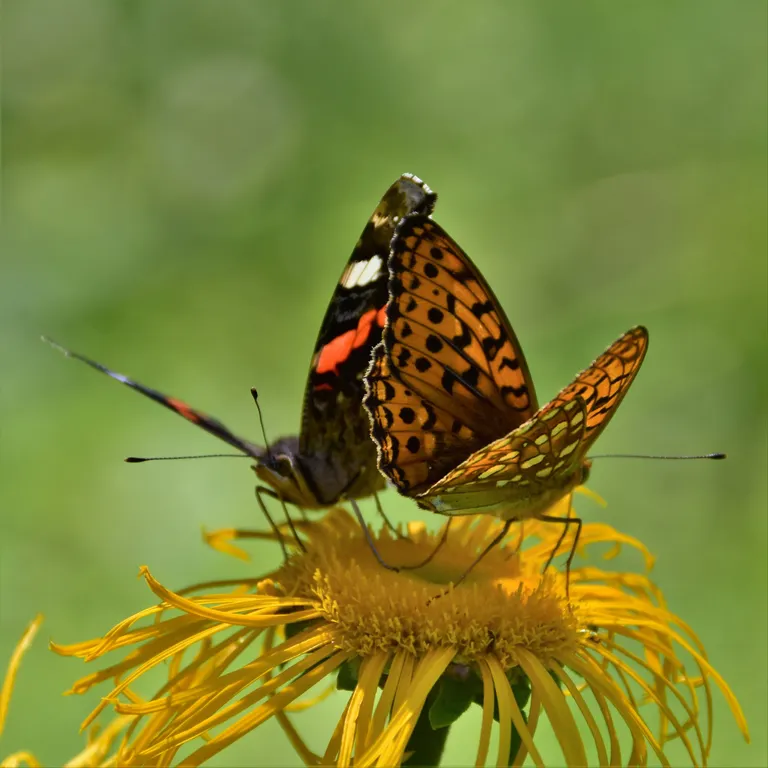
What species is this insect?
Vanessa atalanta
